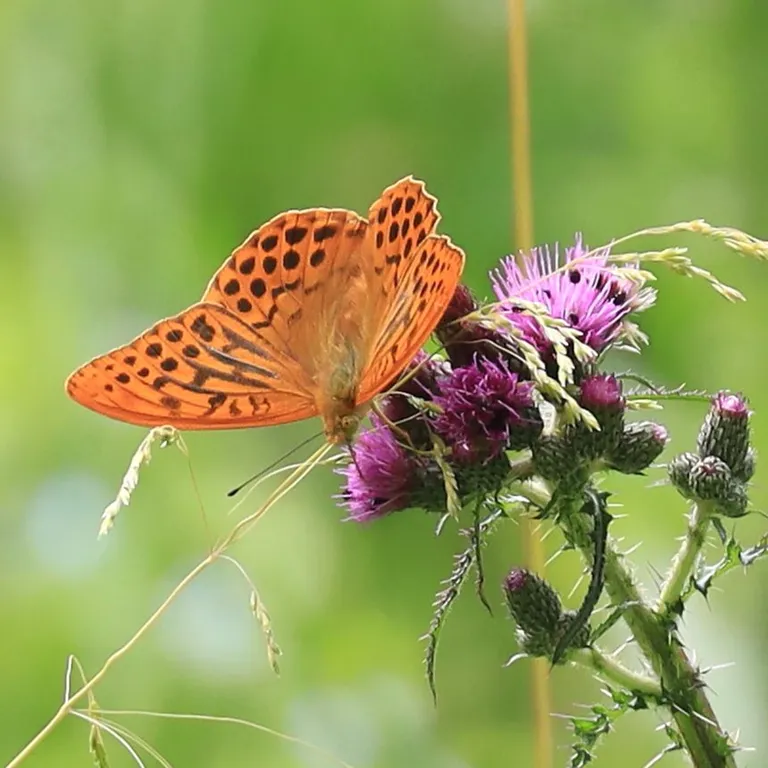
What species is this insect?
Argynnis paphia
